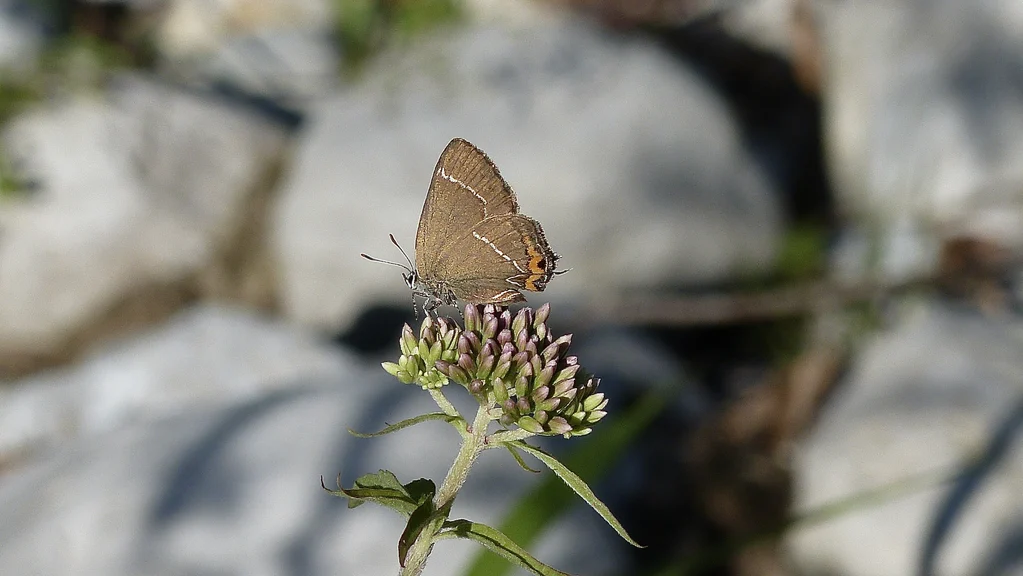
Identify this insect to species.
Satyrium w-album
